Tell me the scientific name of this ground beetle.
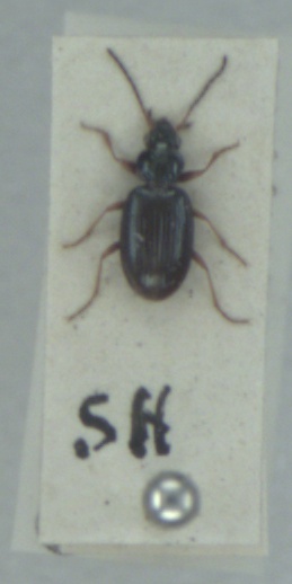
Bembidion deletum
